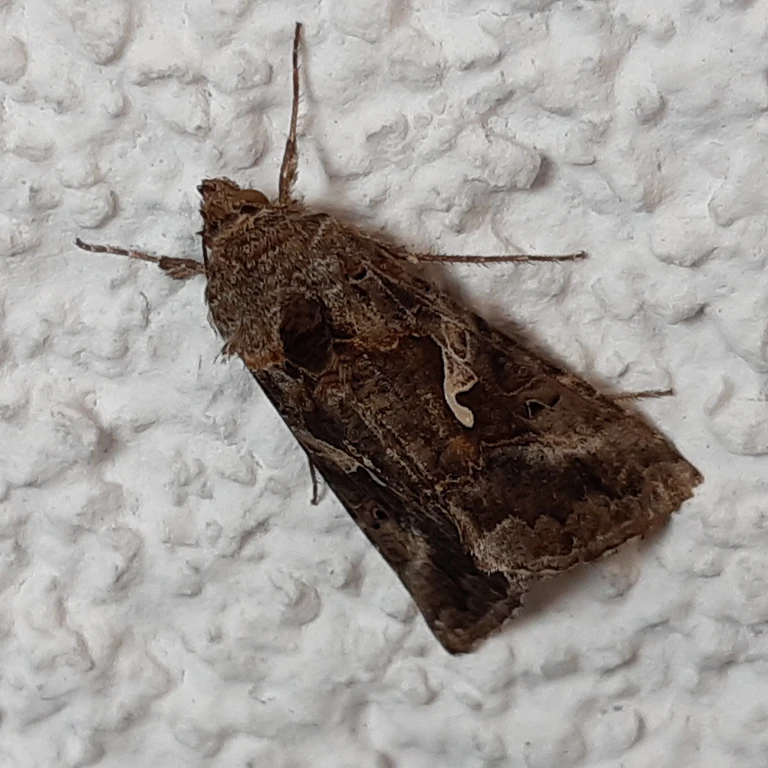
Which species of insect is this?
Autographa gamma
